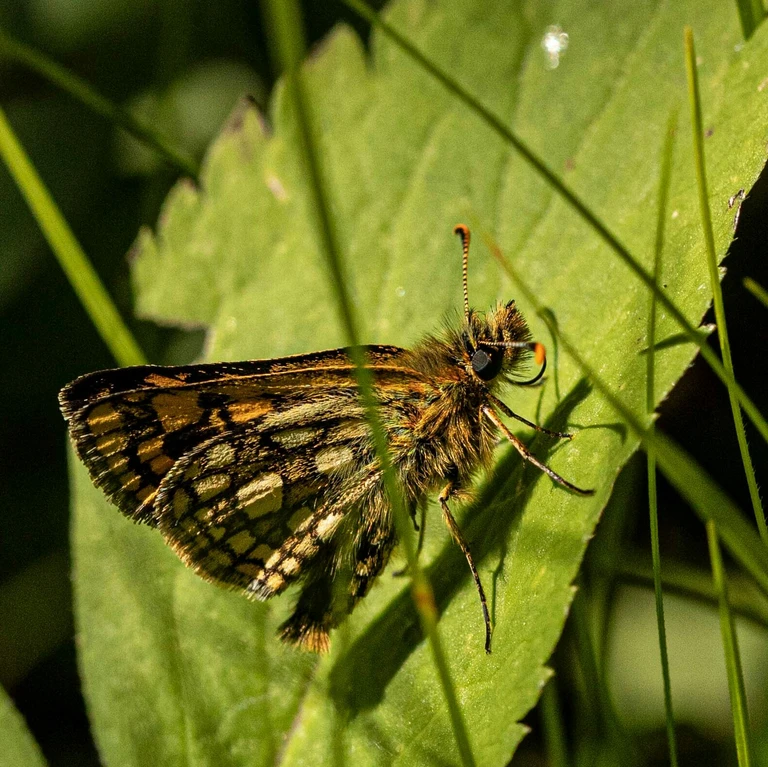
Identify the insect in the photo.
Carterocephalus palaemon
